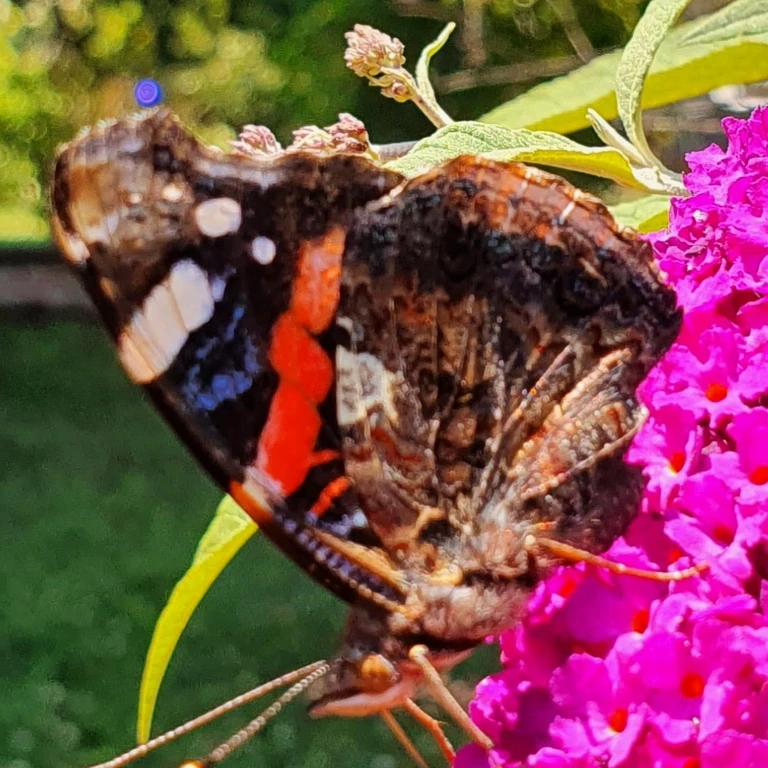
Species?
Vanessa atalanta
